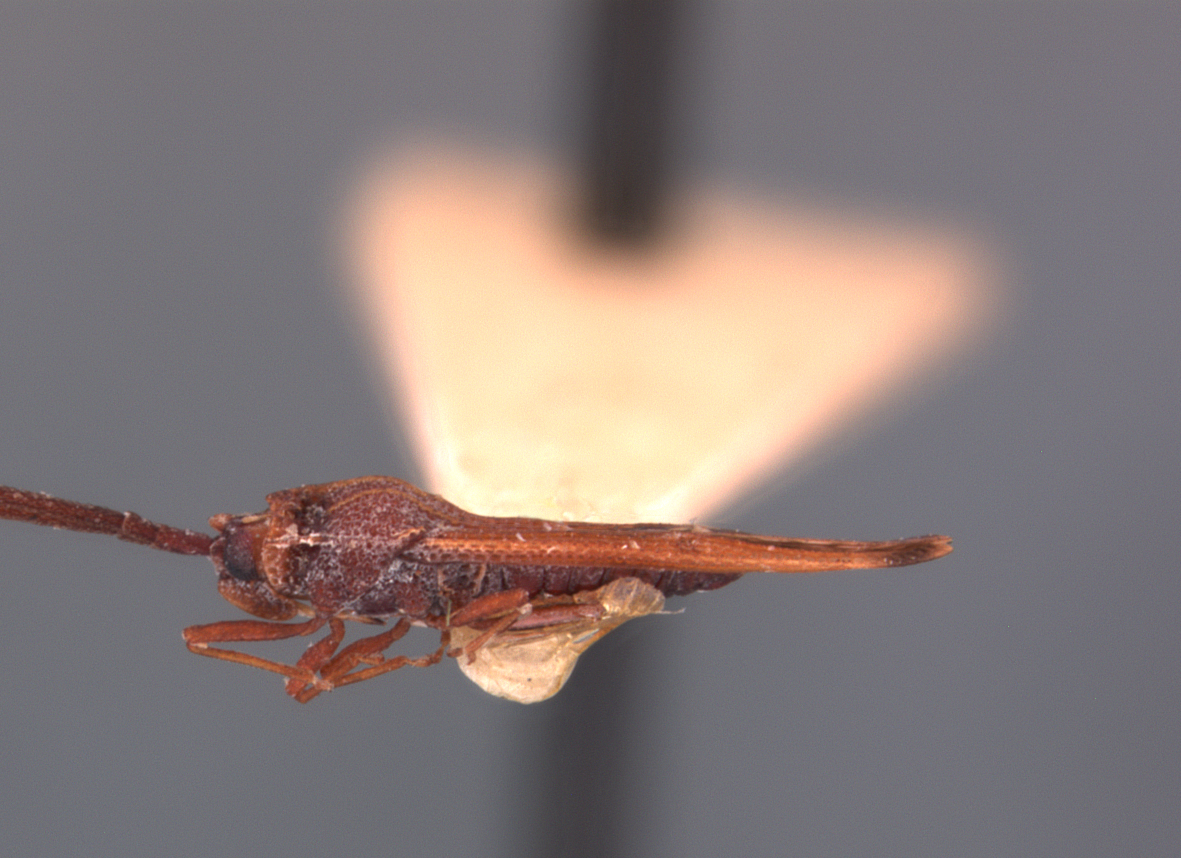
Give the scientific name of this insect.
Perissonemia gressitti
